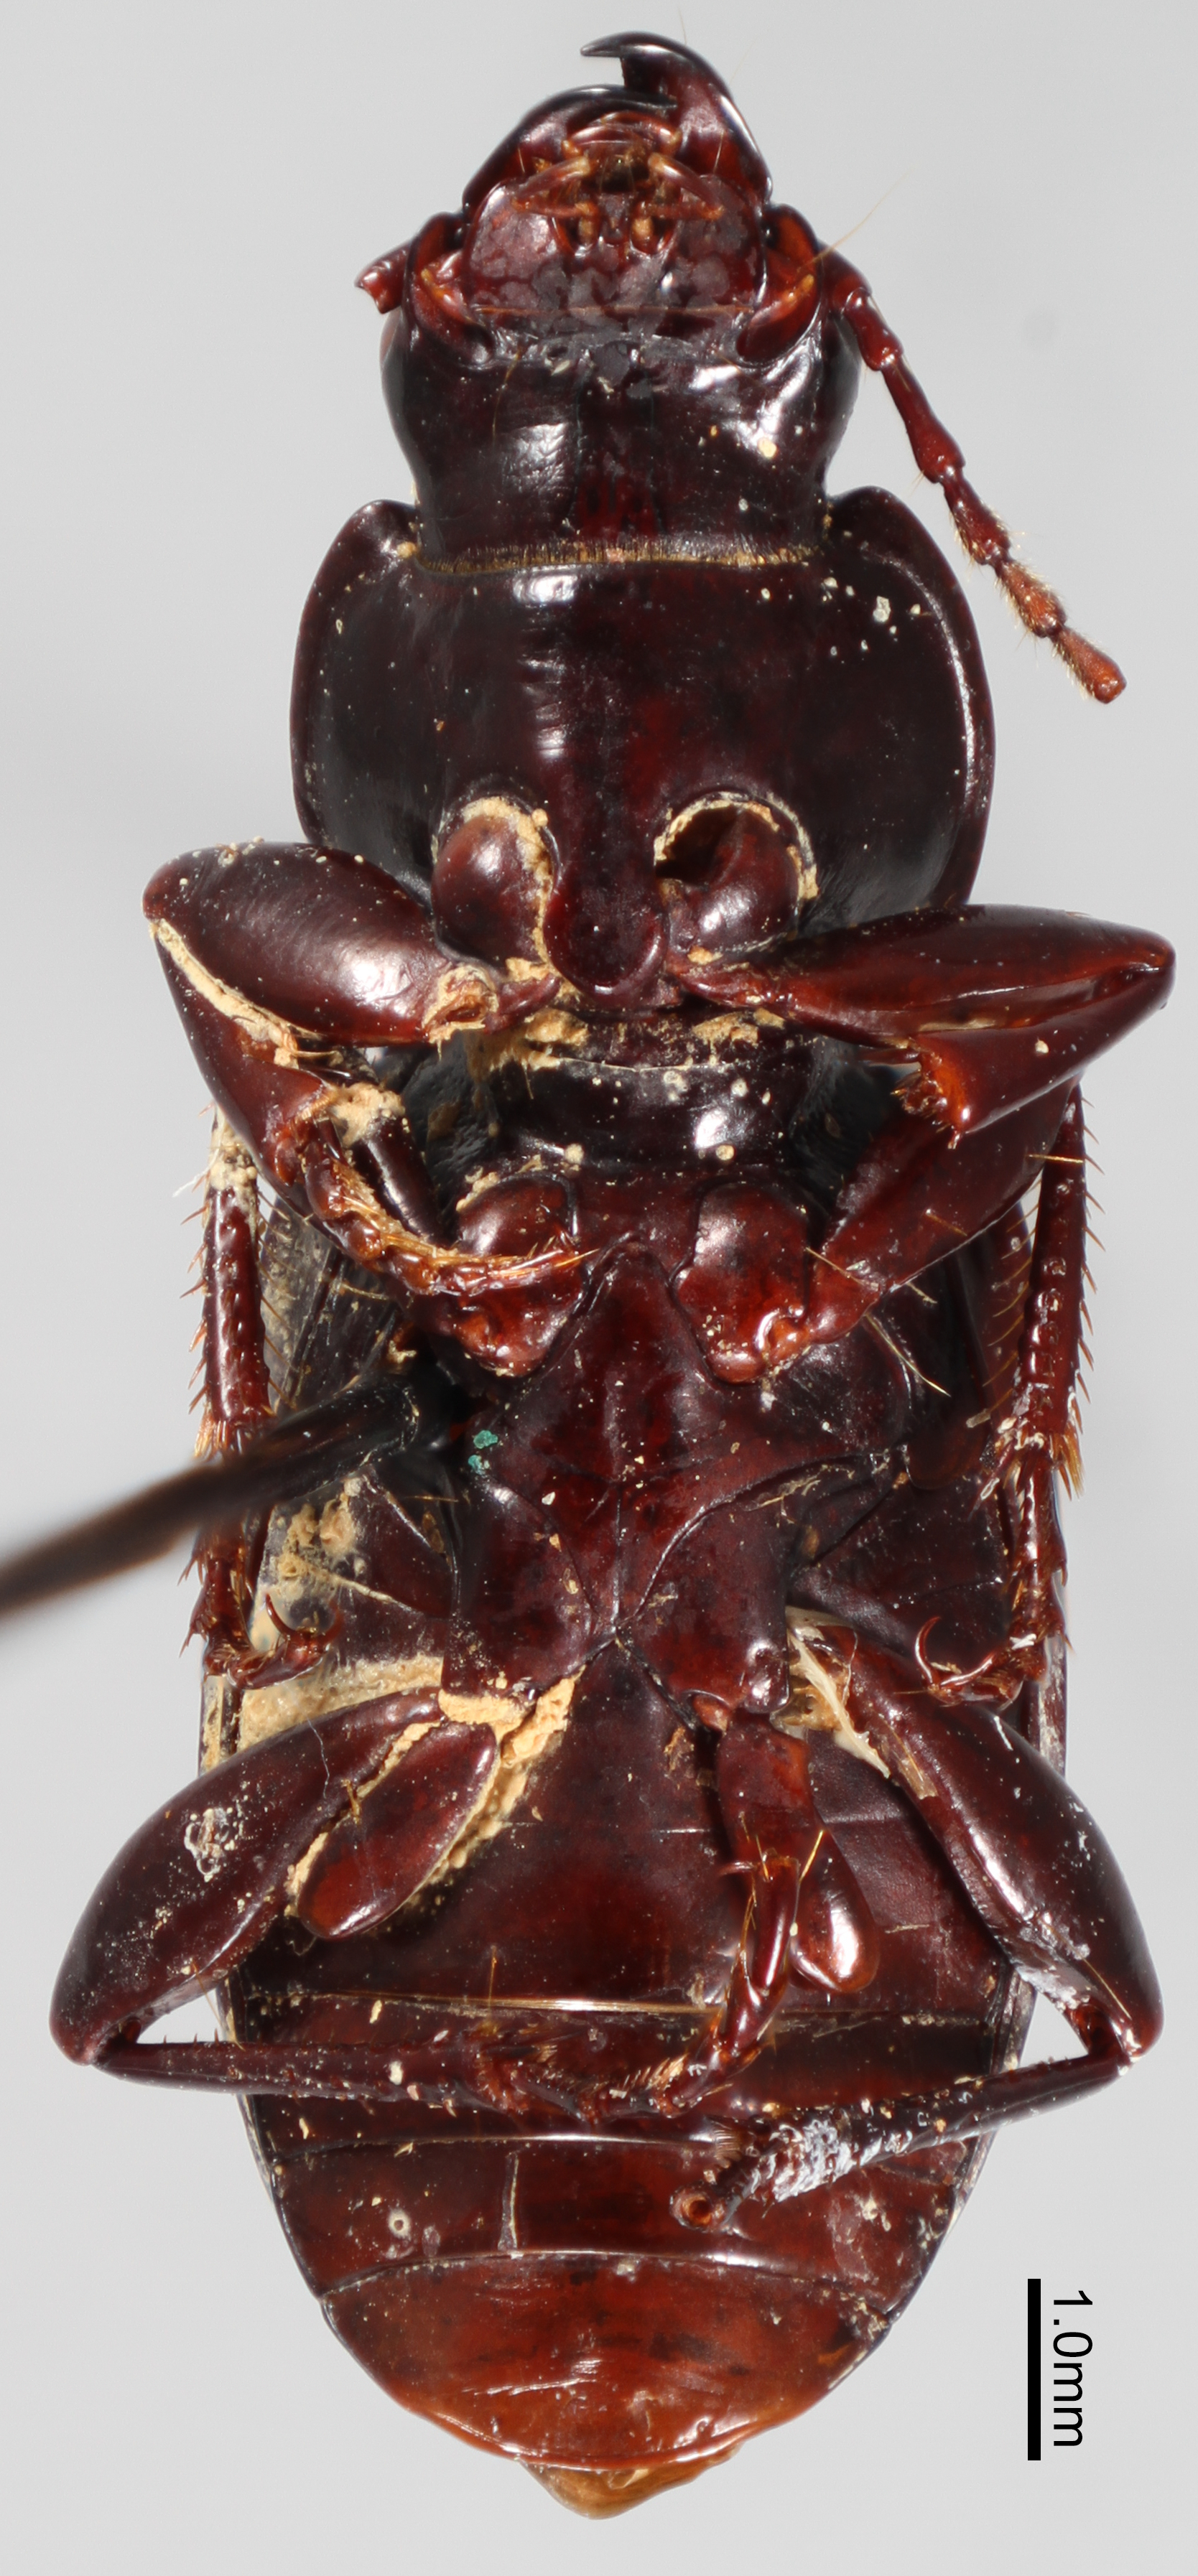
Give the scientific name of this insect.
Pterostichus cupidus
